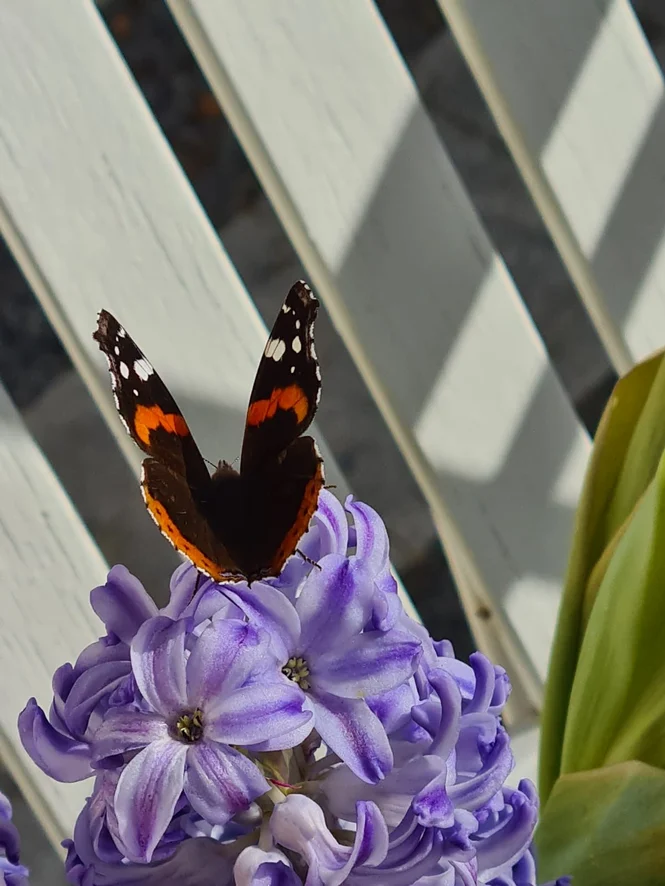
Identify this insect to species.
Vanessa atalanta
